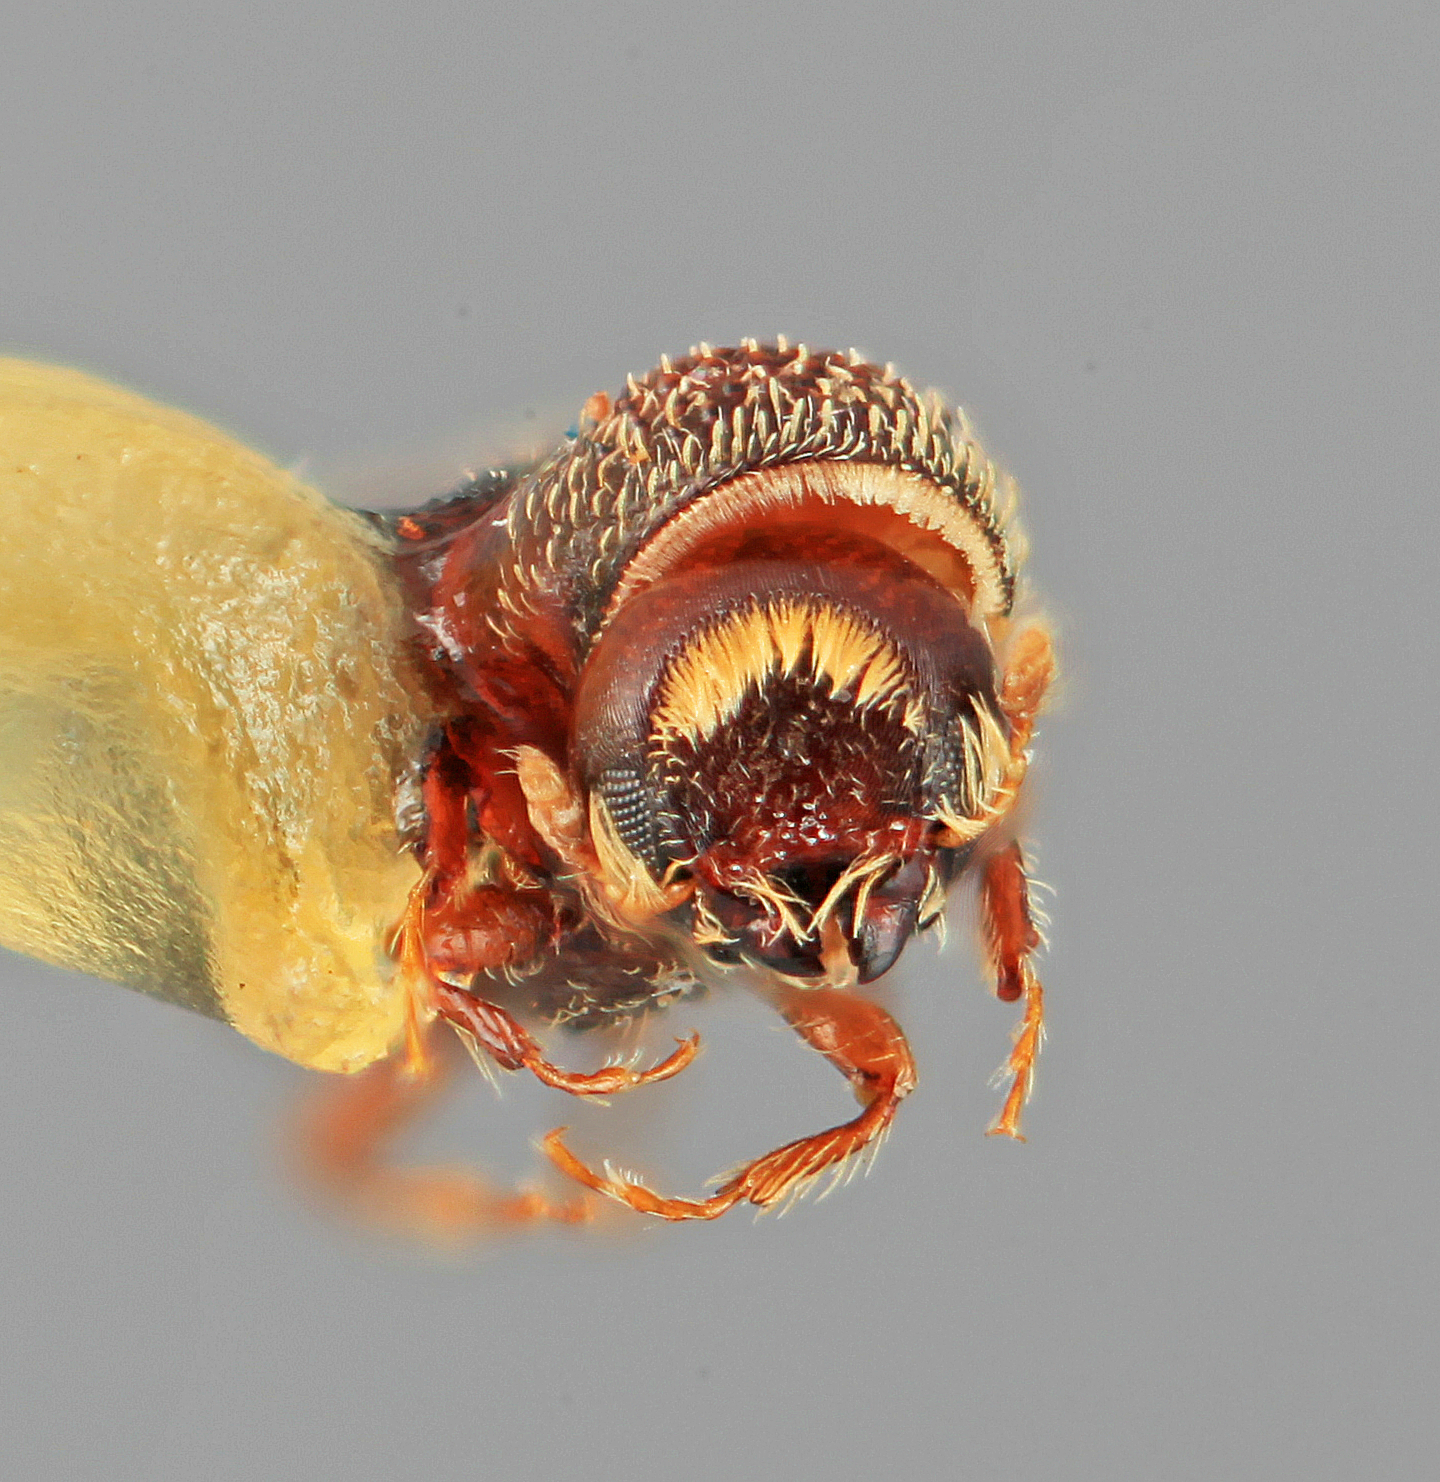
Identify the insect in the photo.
Phloeocleptus punctatus
